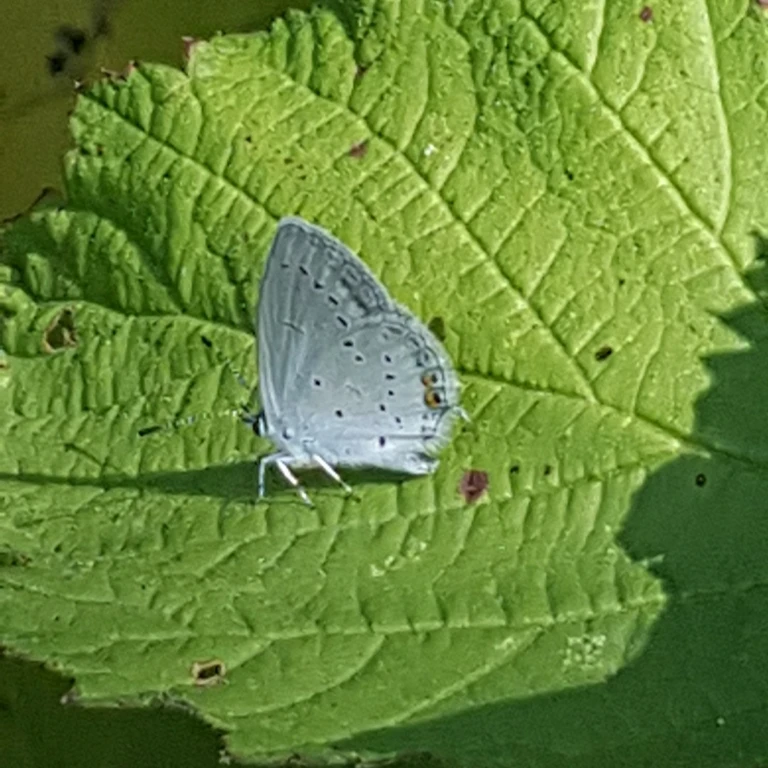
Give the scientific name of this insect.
Cupido argiades (also Elkalyce argiades)
